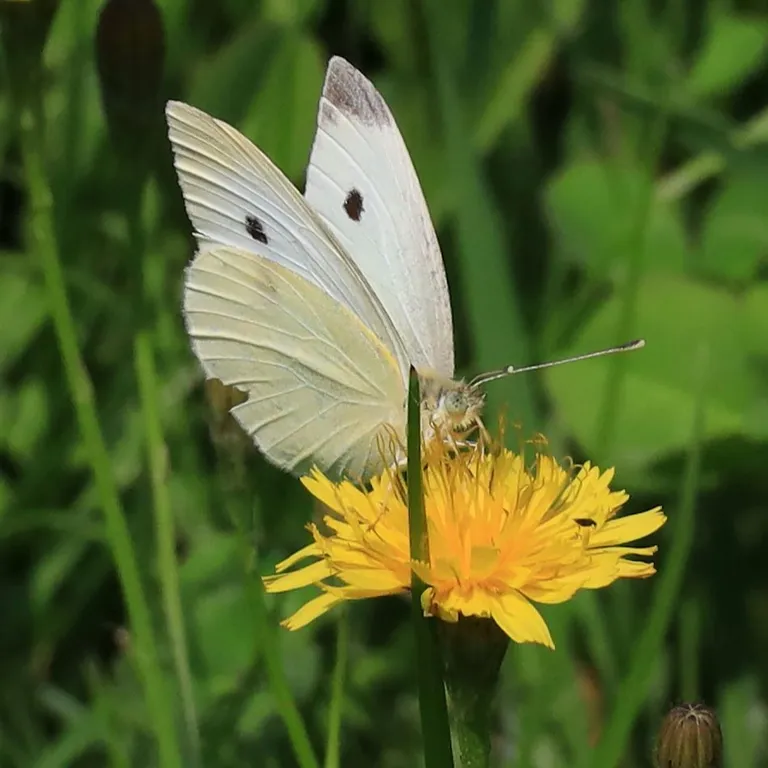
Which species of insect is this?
Pieris rapae
